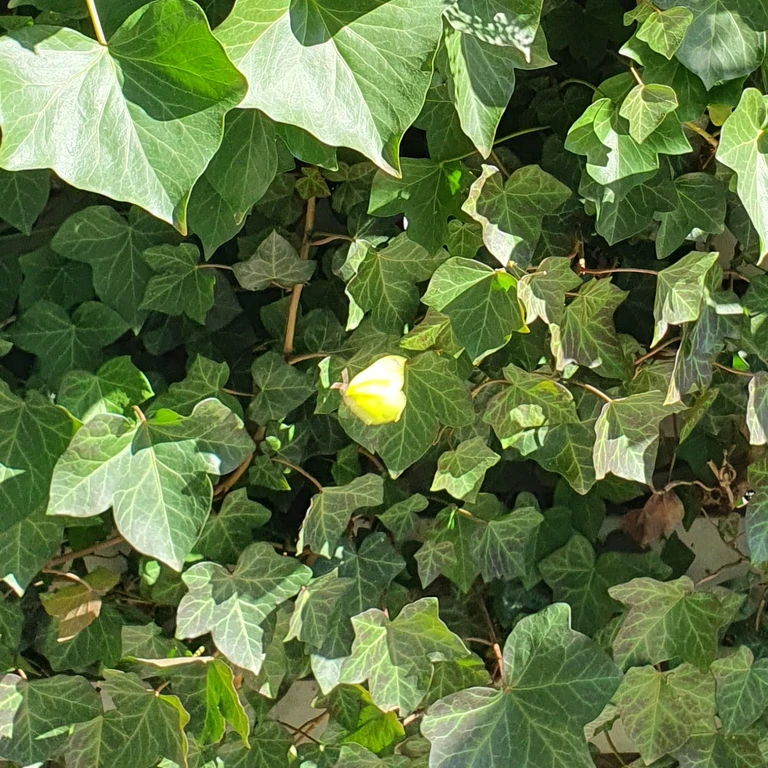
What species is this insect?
Gonepteryx rhamni
